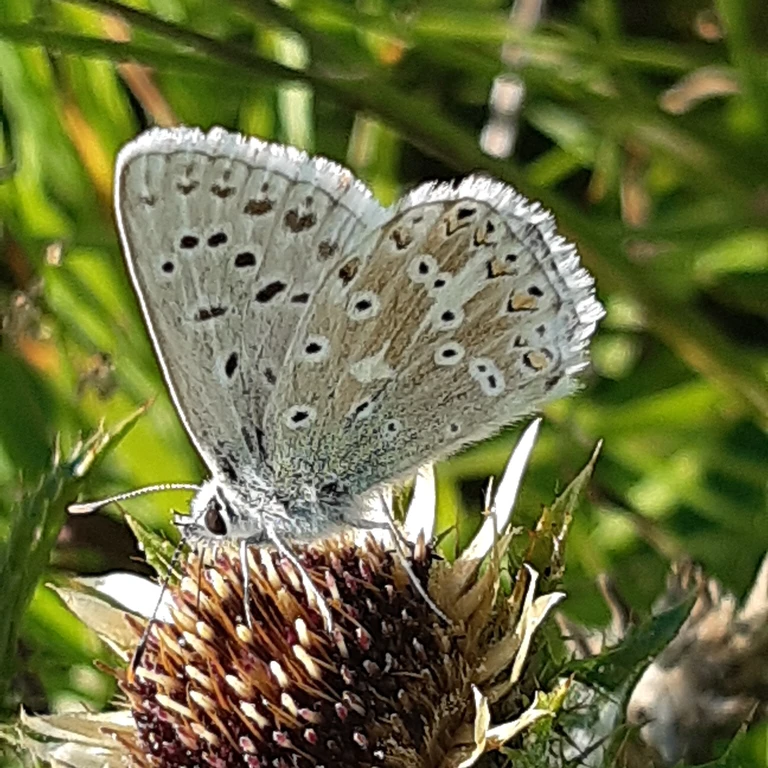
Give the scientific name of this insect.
Lysandra coridon
